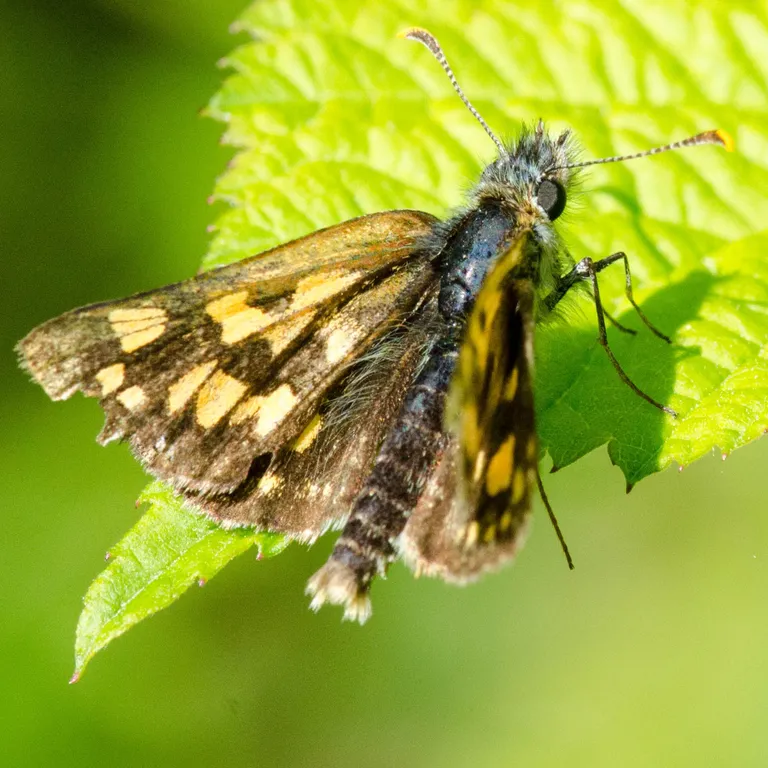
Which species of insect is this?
Carterocephalus palaemon
